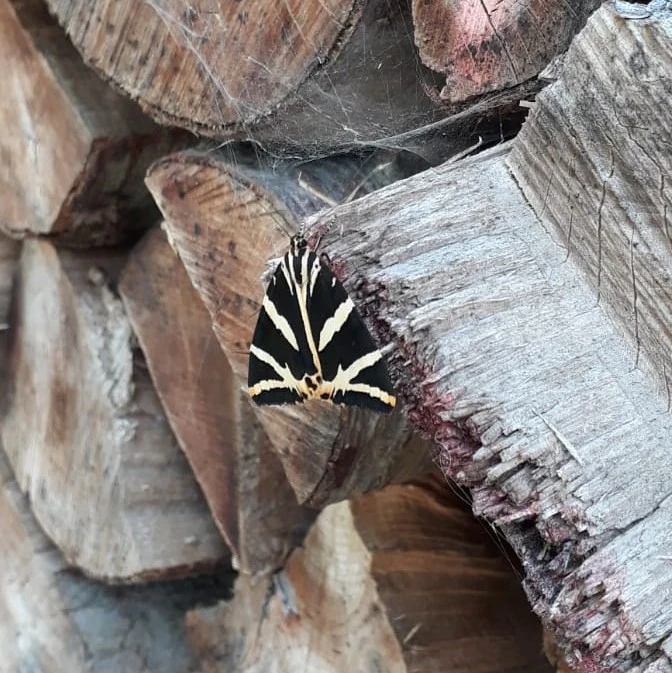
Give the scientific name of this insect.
Euplagia quadripunctaria
